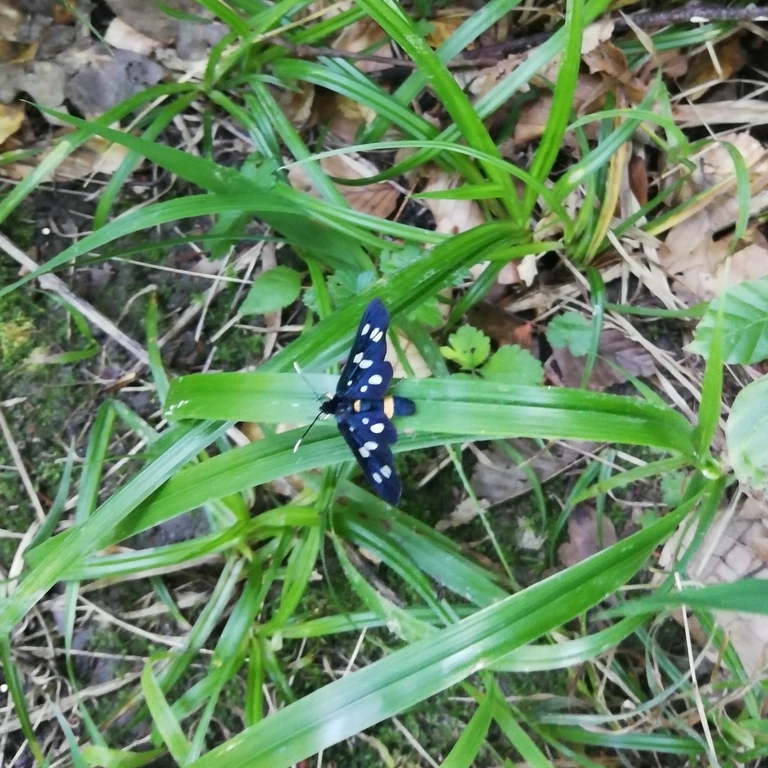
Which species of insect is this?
Amata phegea
